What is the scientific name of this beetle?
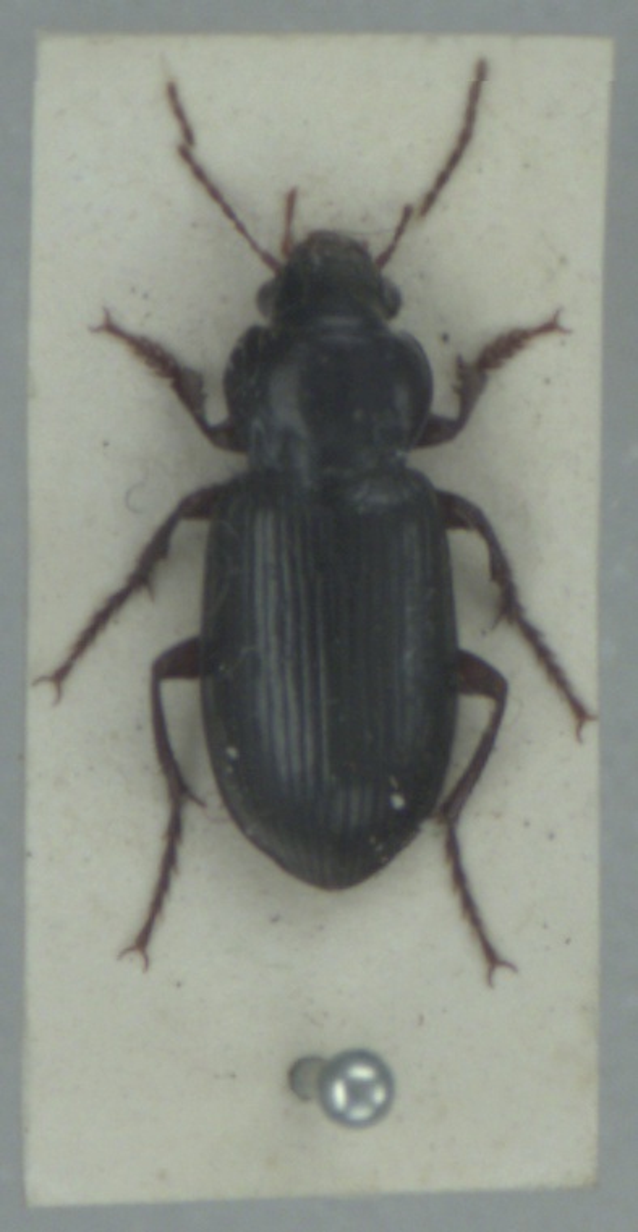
Amara convexiuscula
